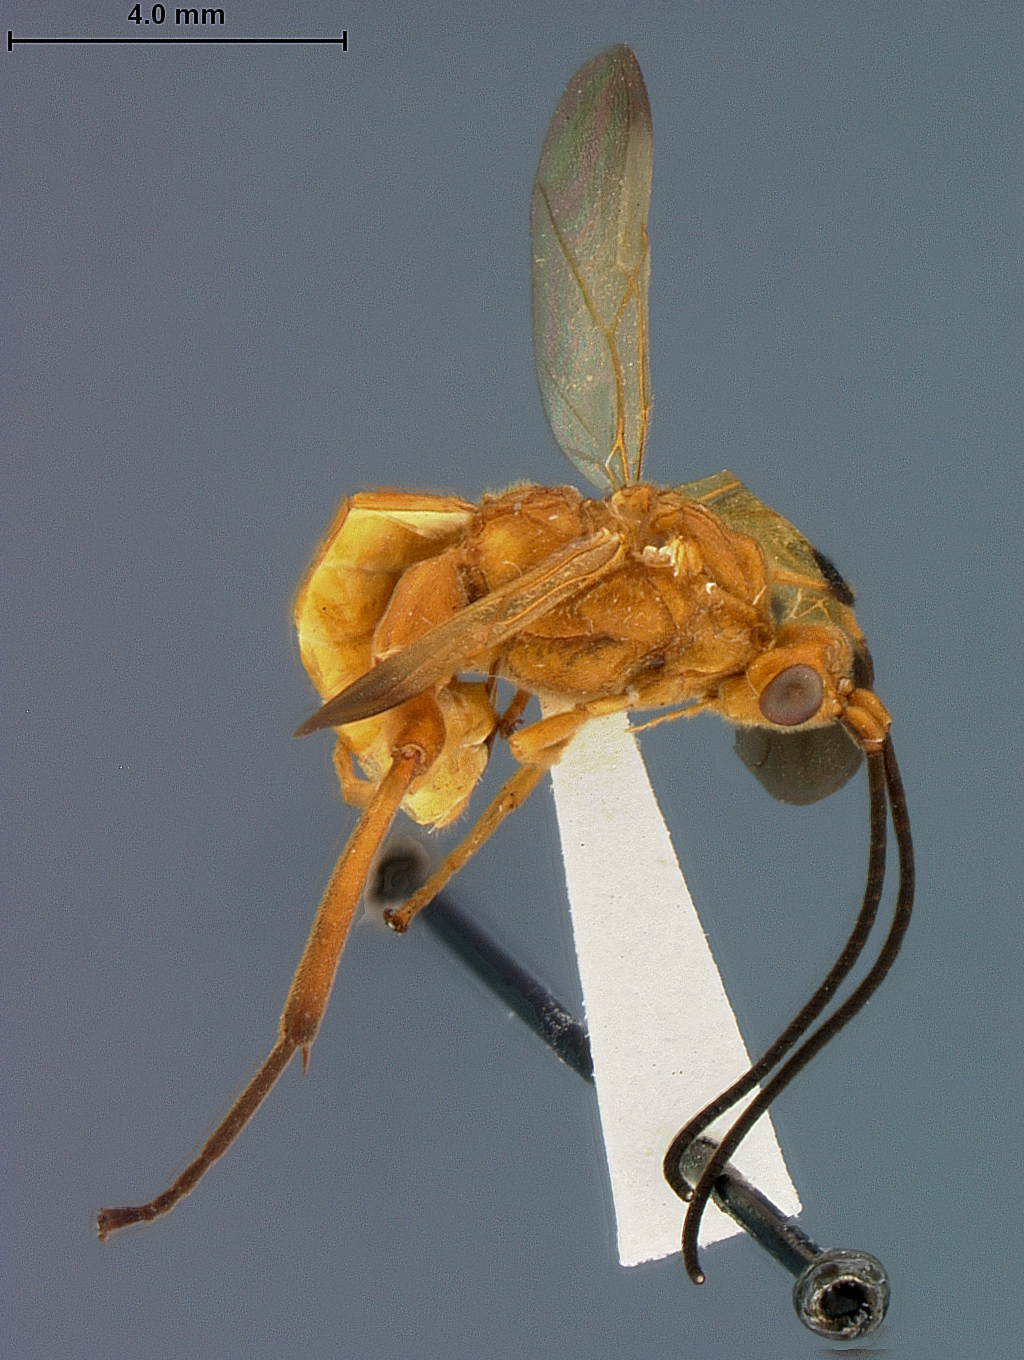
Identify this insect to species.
Euagathis varuni
